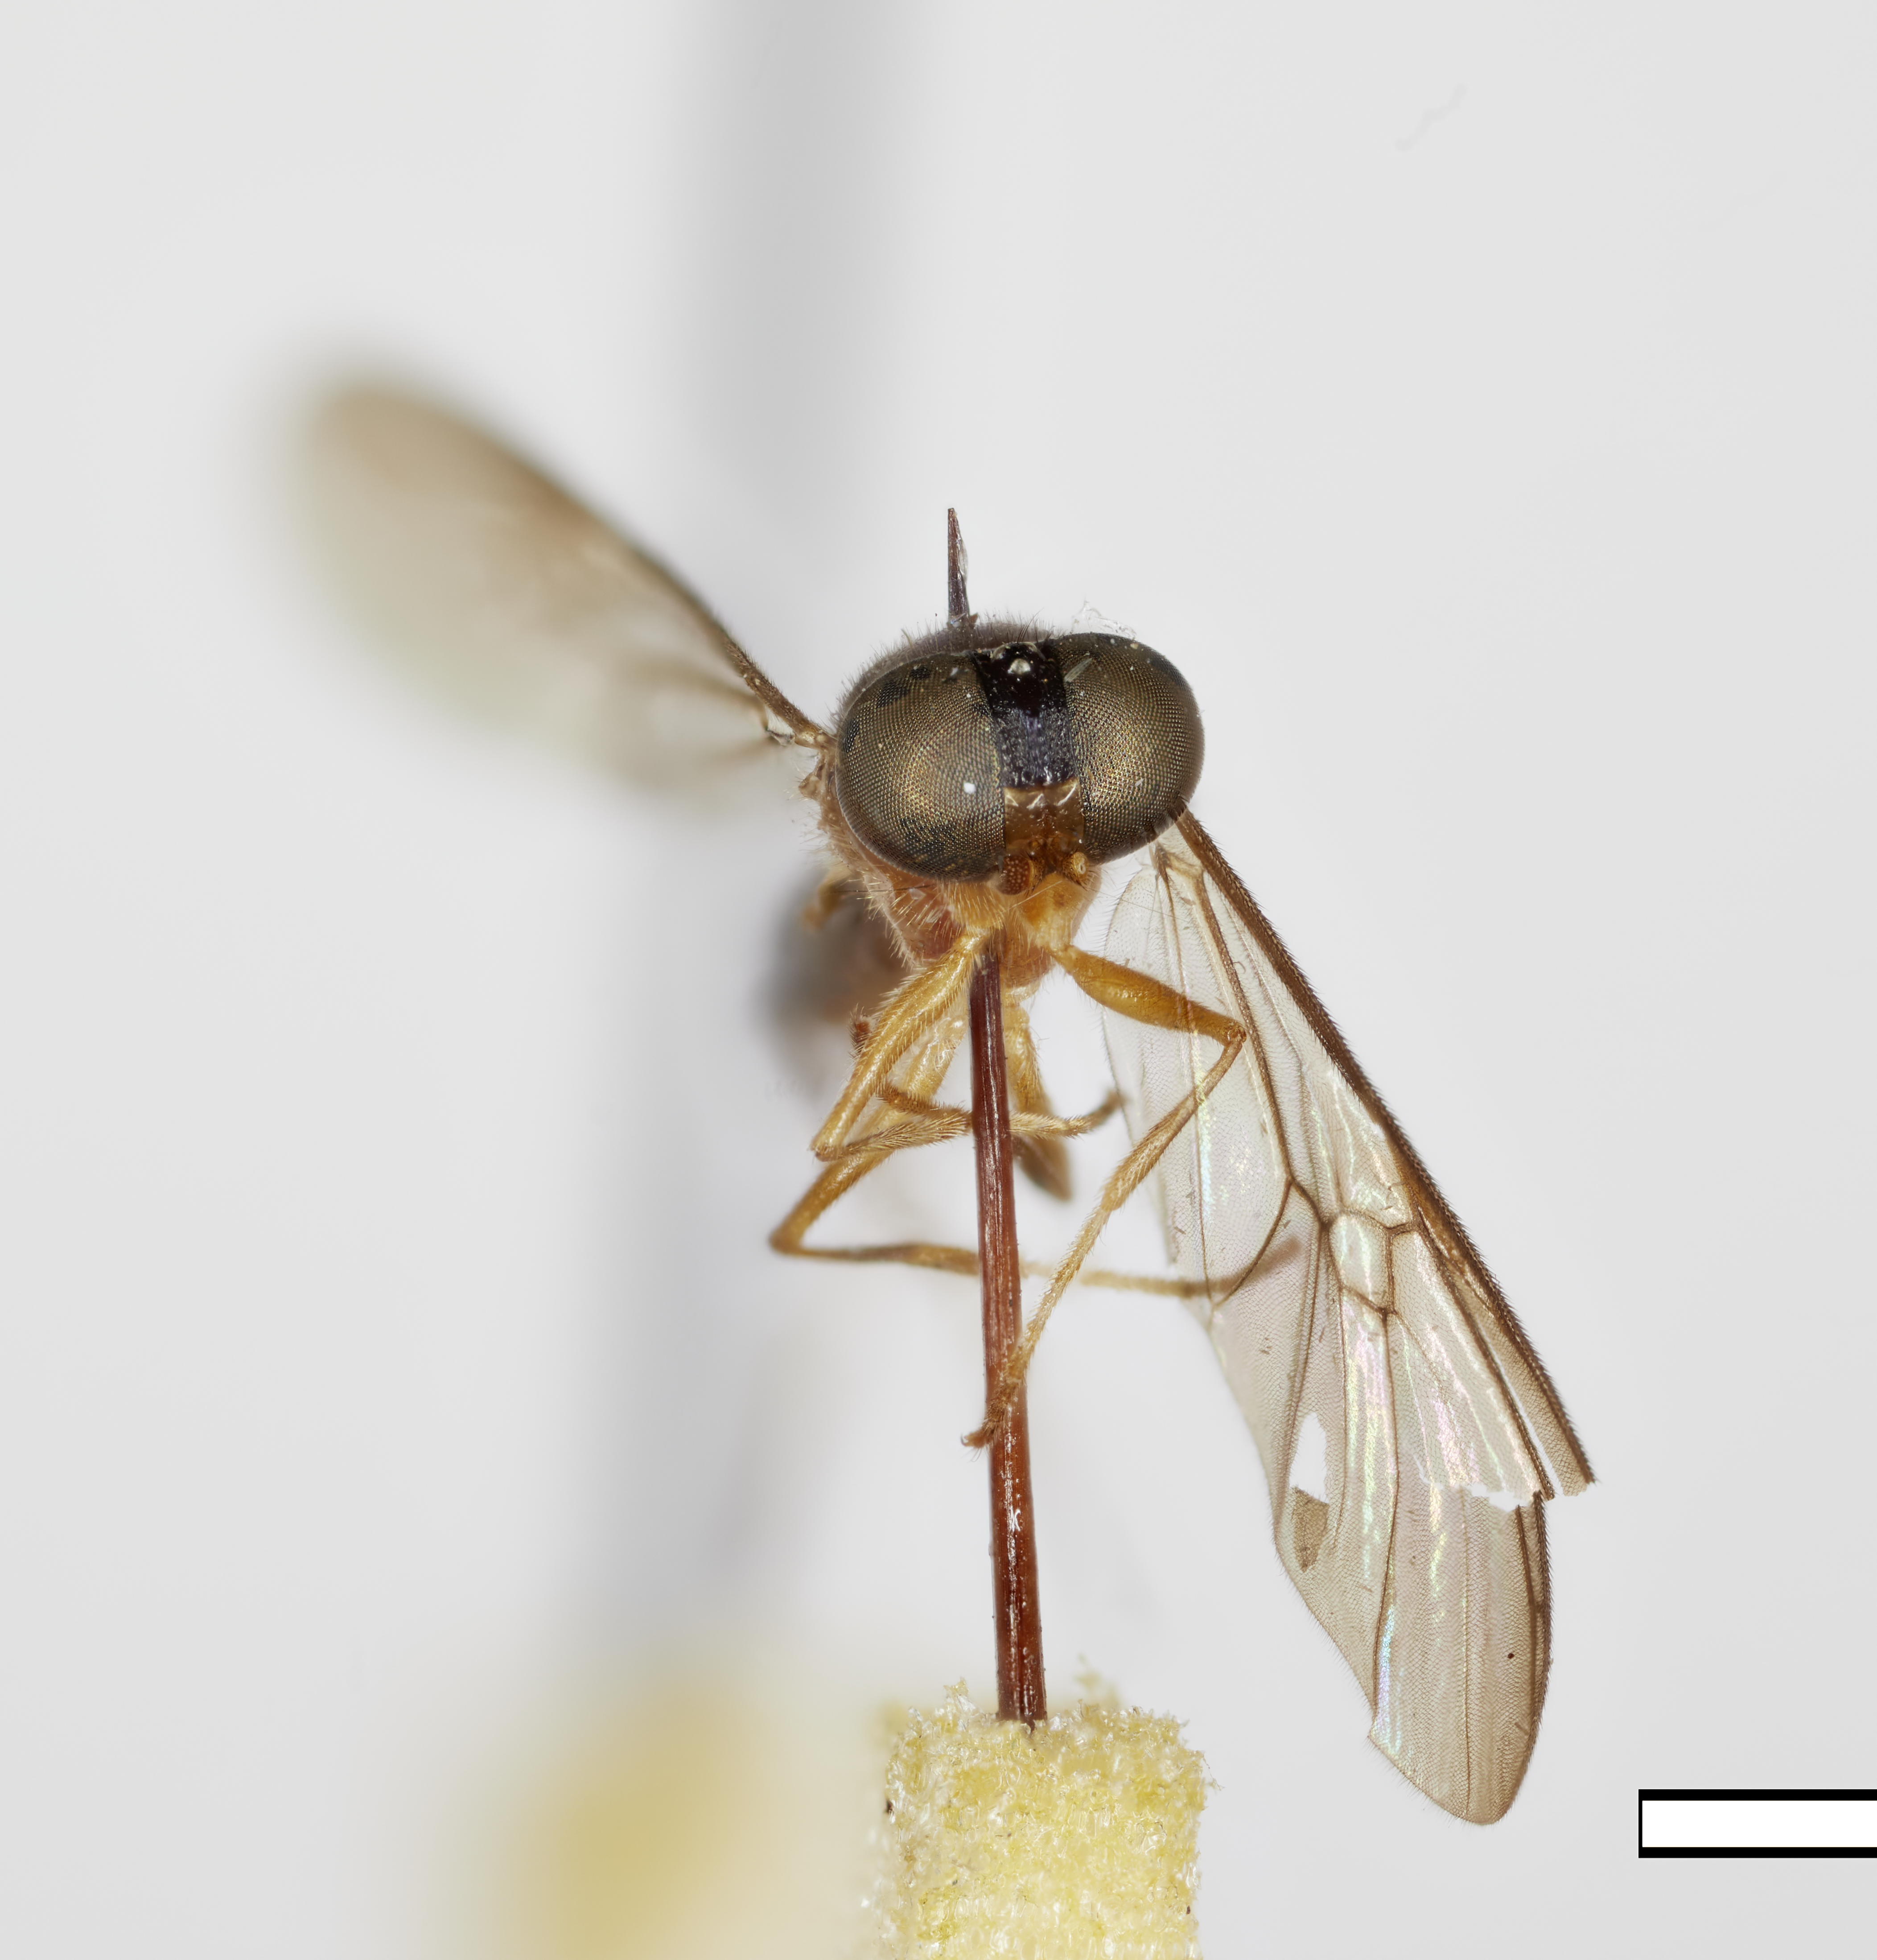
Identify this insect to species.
Merosargus supernitens
